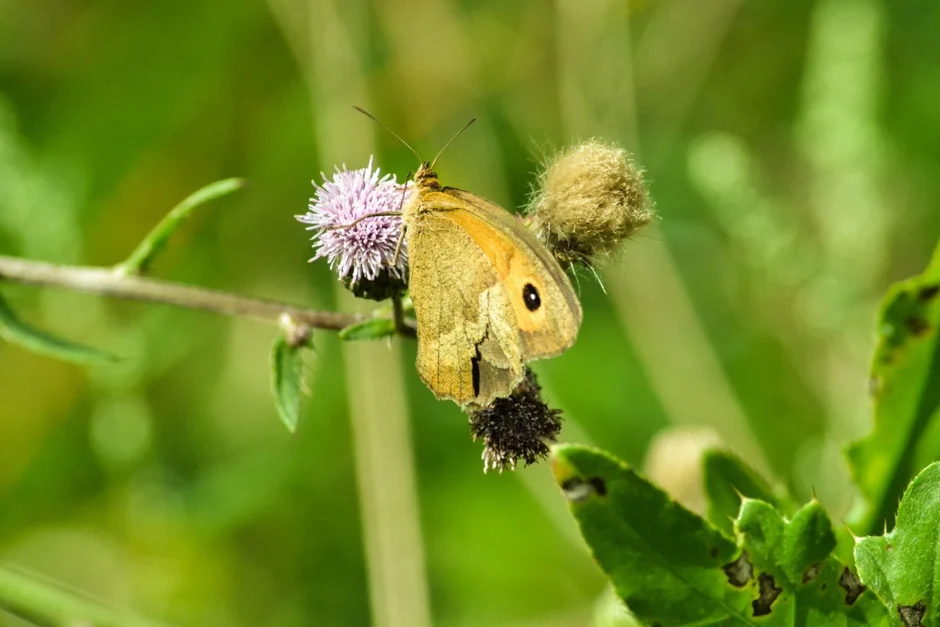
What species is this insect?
Maniola jurtina
